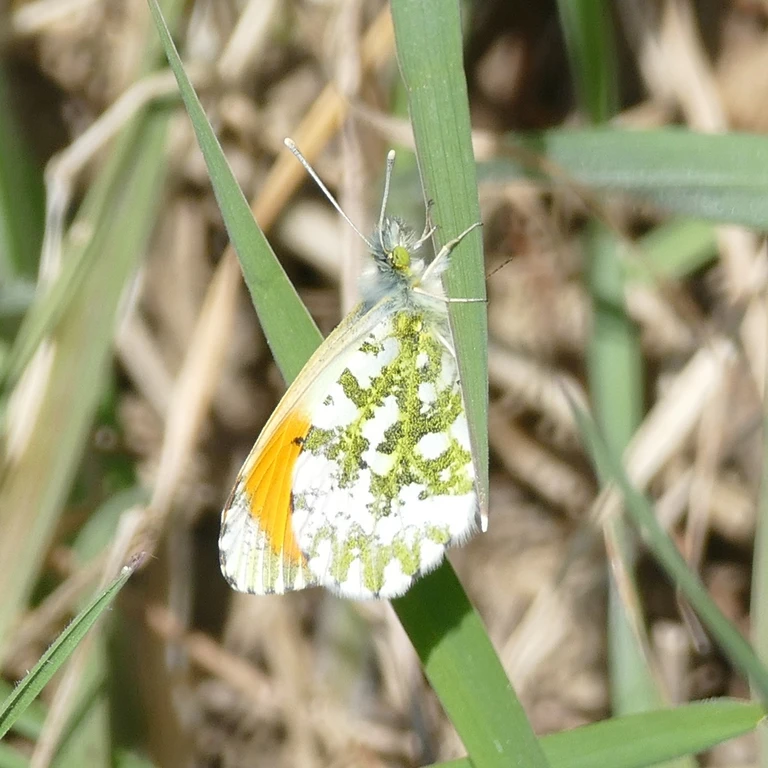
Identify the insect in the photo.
Anthocharis cardamines
